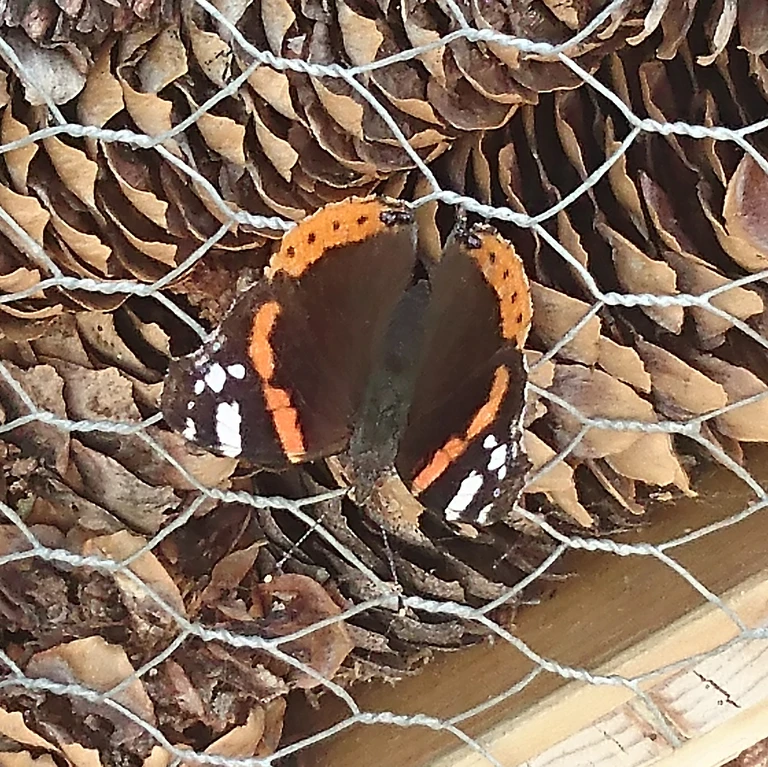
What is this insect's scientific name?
Vanessa atalanta
